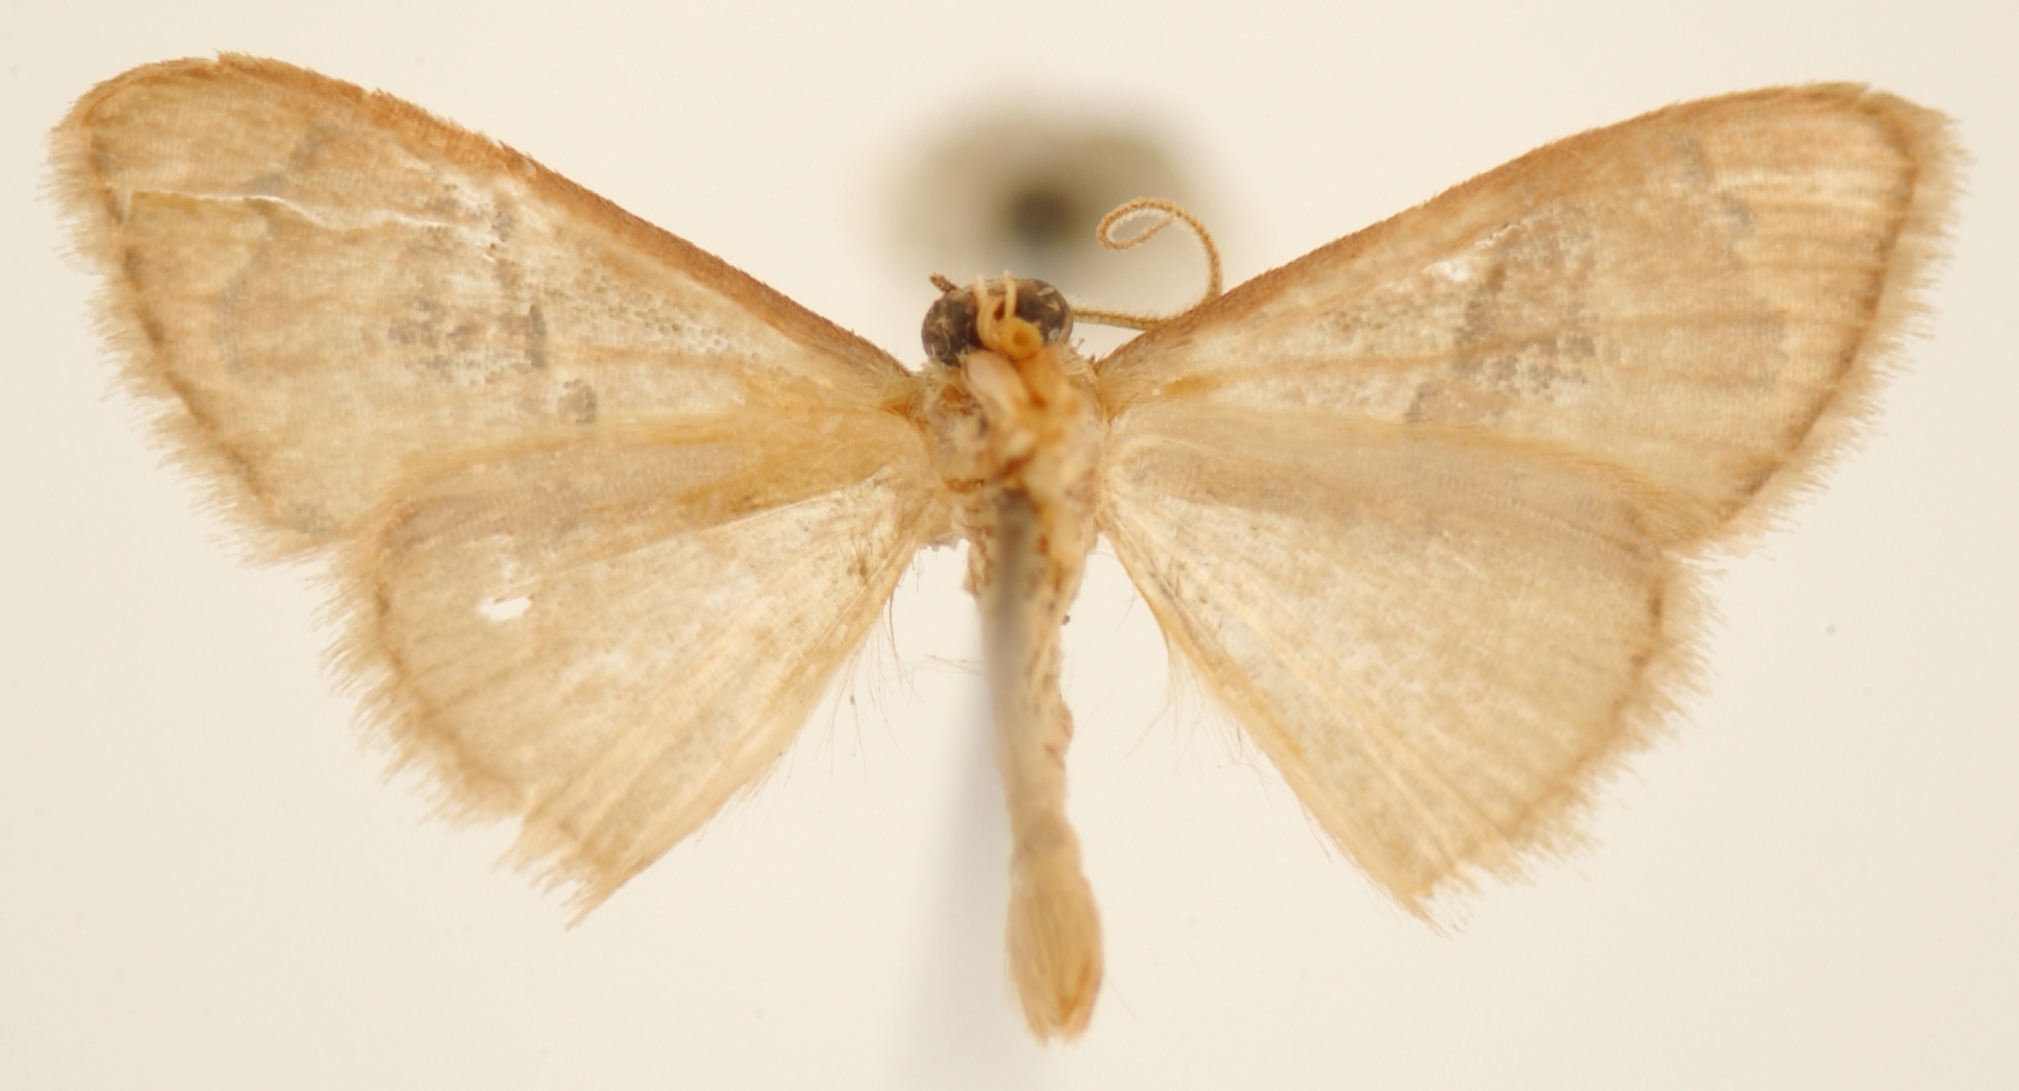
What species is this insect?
Lipomelia semisignata
